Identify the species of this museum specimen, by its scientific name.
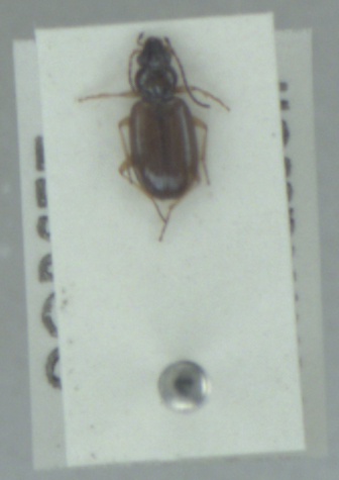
Bembidion deletum
